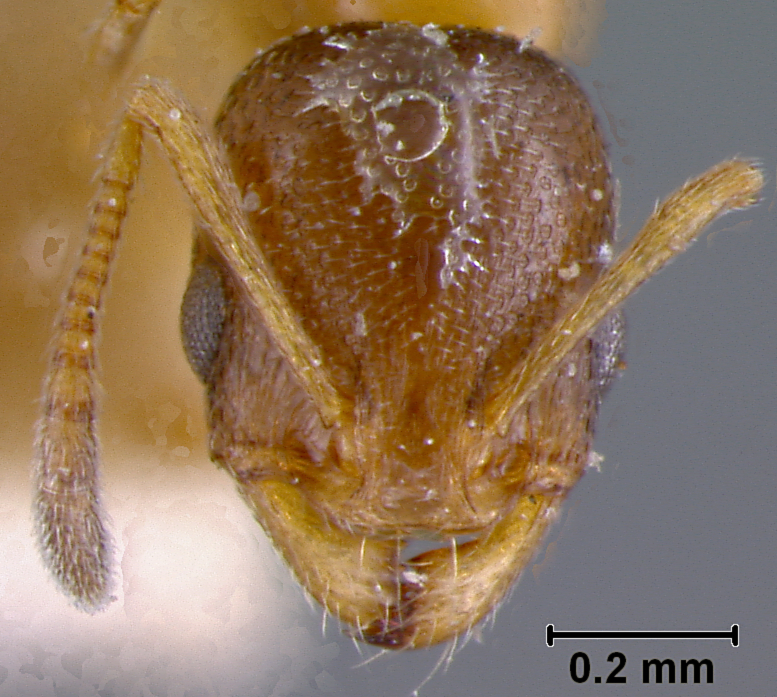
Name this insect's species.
Cardiocondyla elegans
